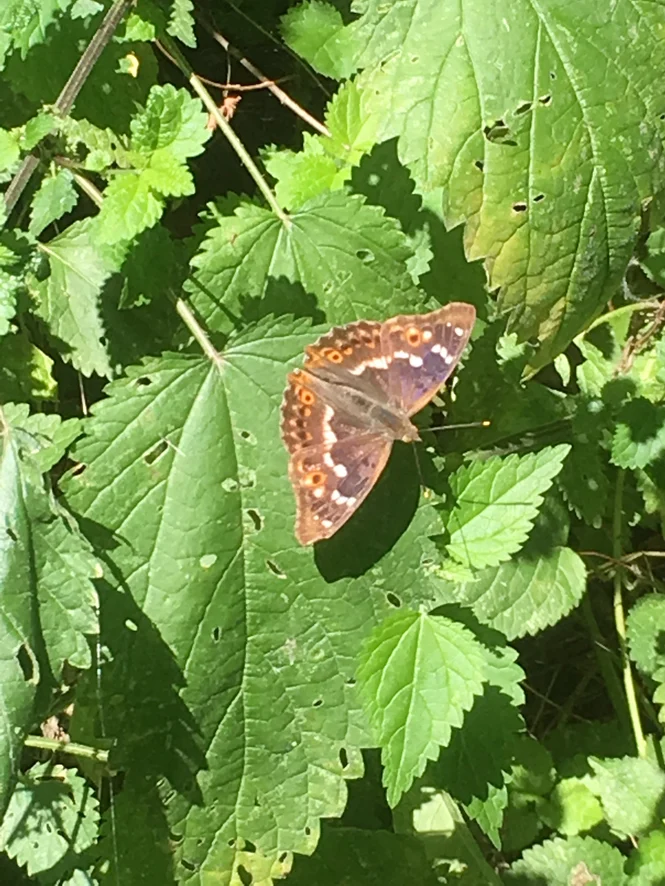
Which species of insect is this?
Apatura ilia
